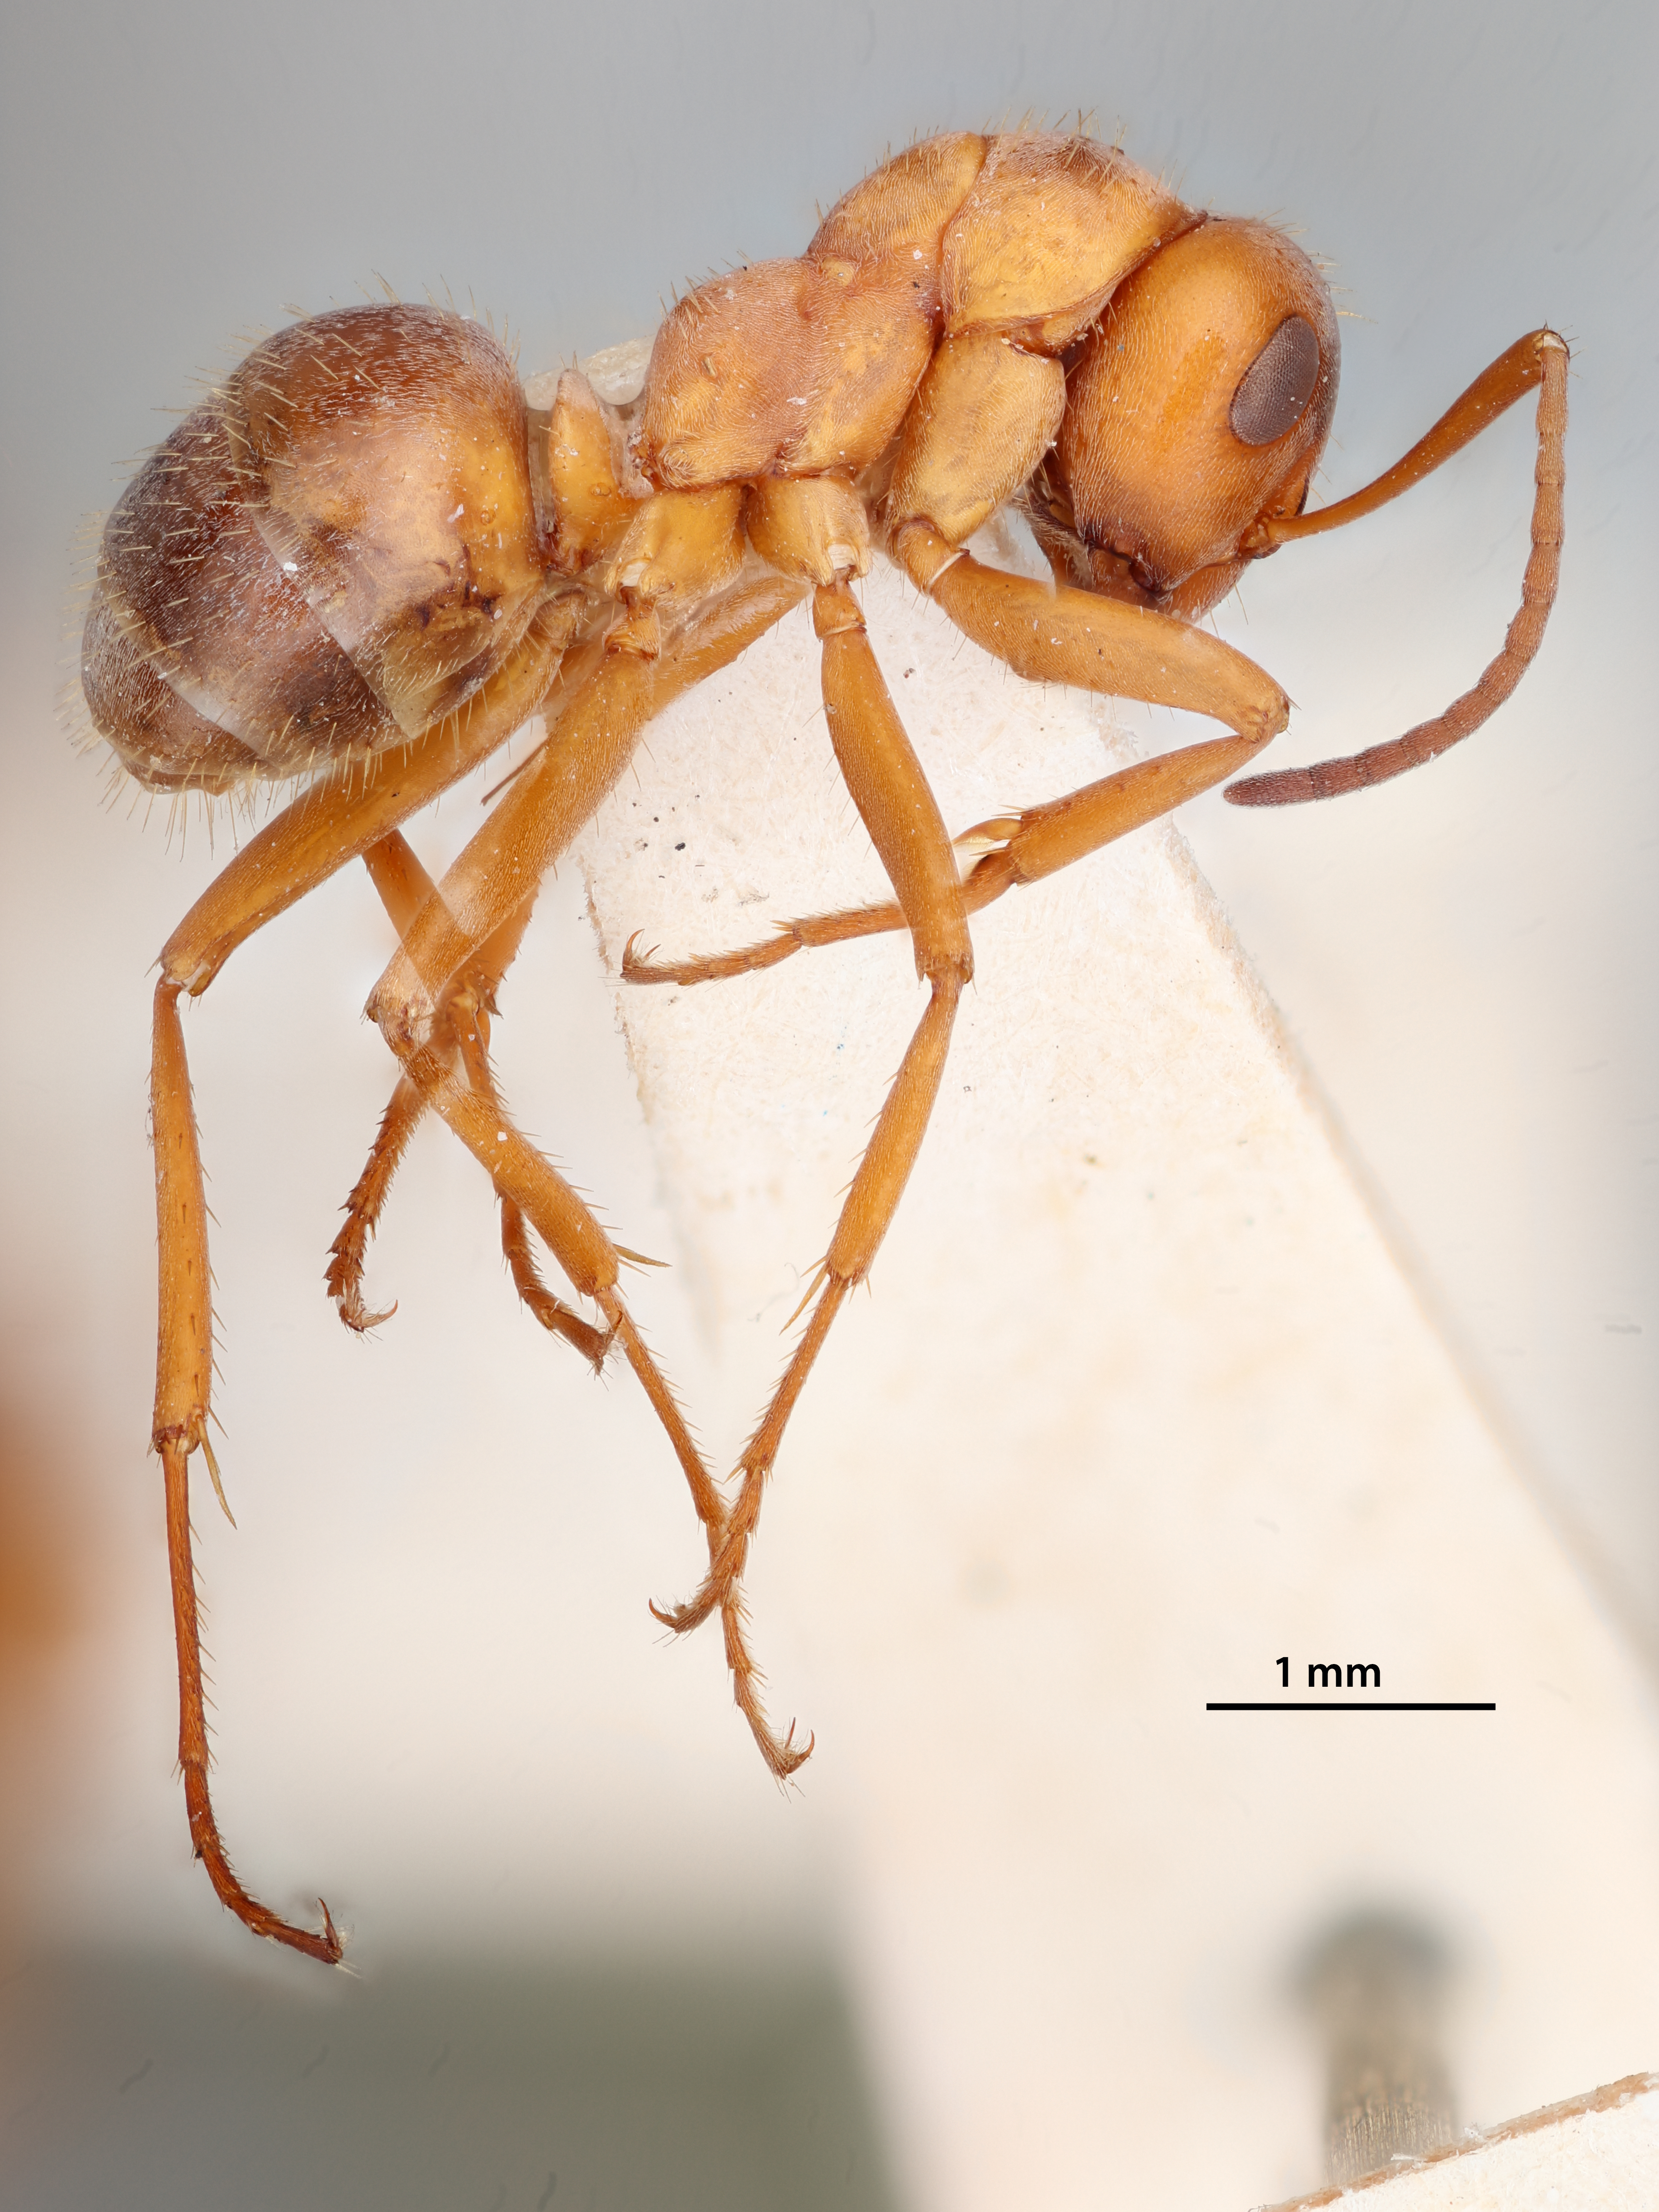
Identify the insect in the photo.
Formica neogagates
